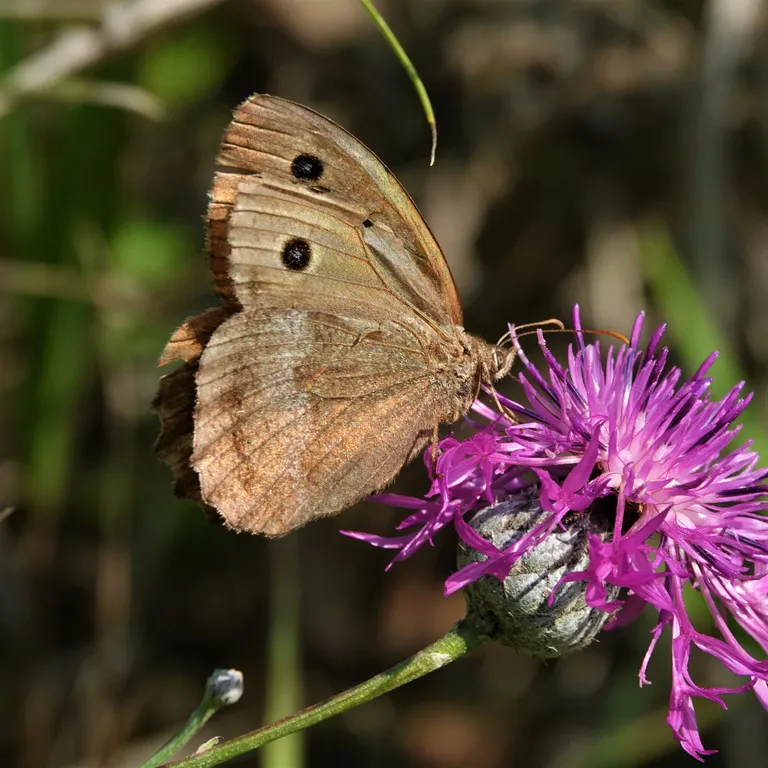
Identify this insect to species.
Minois dryas
